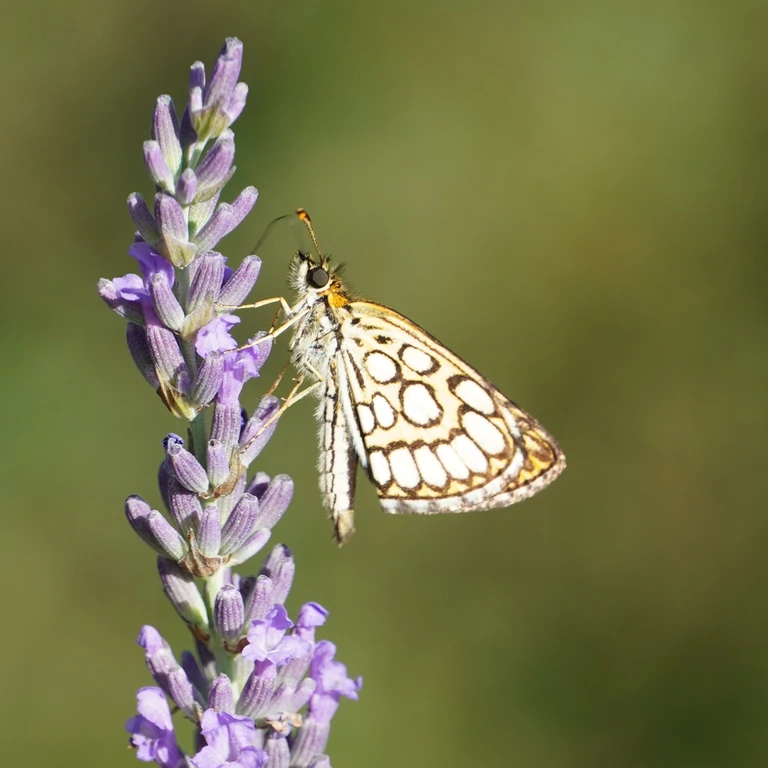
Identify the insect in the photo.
Heteropterus morpheus
